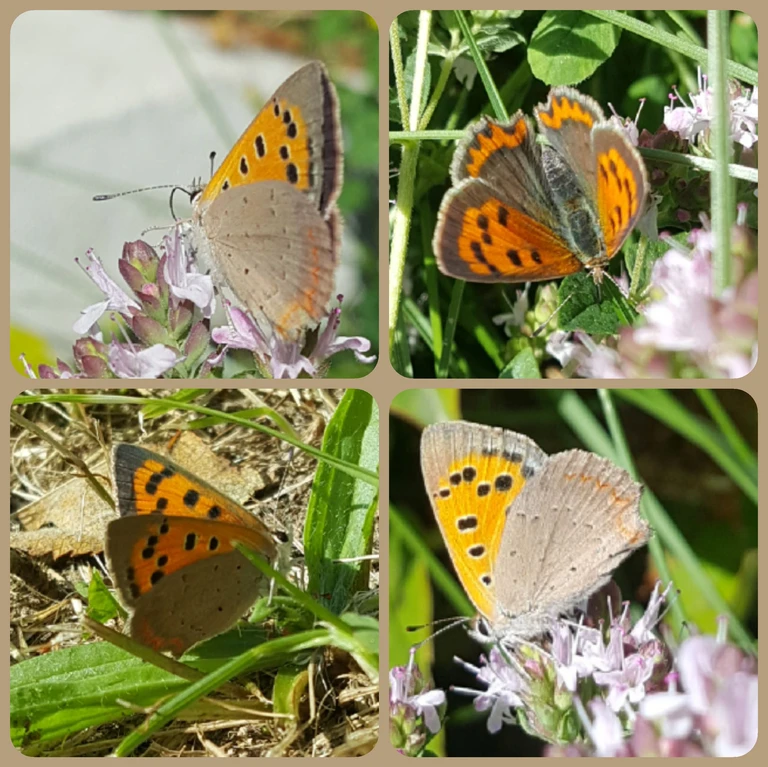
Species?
Lycaena phlaeas
